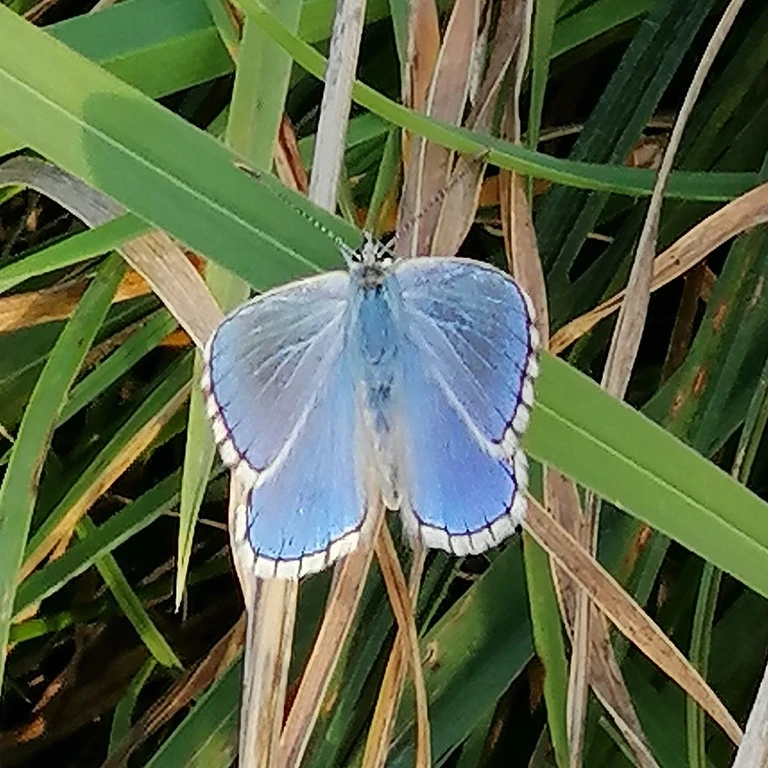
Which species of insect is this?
Lysandra bellargus
